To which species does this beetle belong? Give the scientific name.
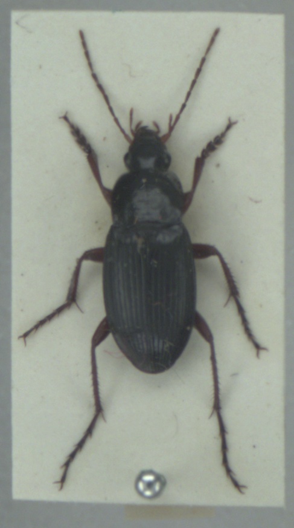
Calathus fuscipes
